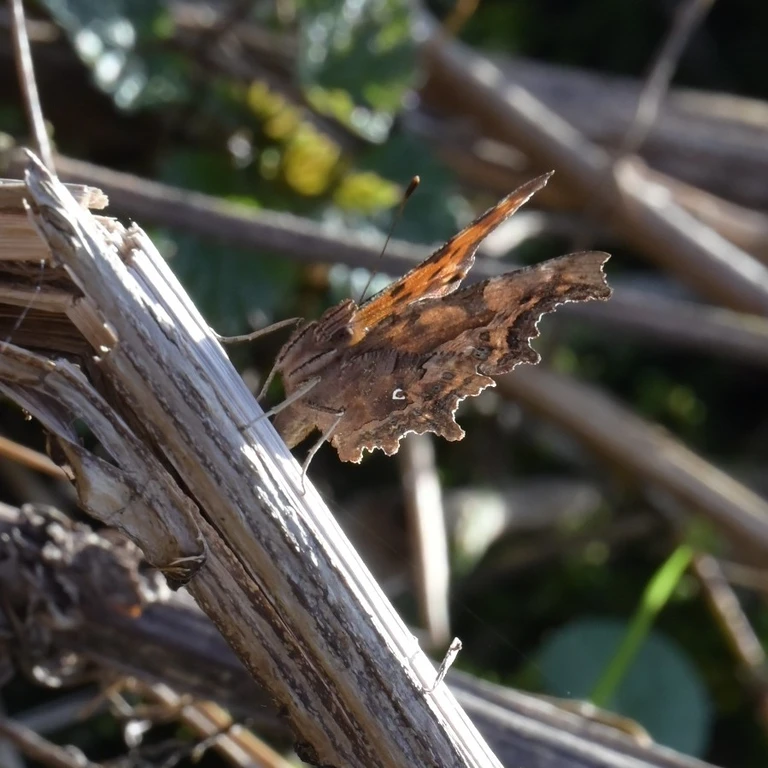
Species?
Polygonia c-album
